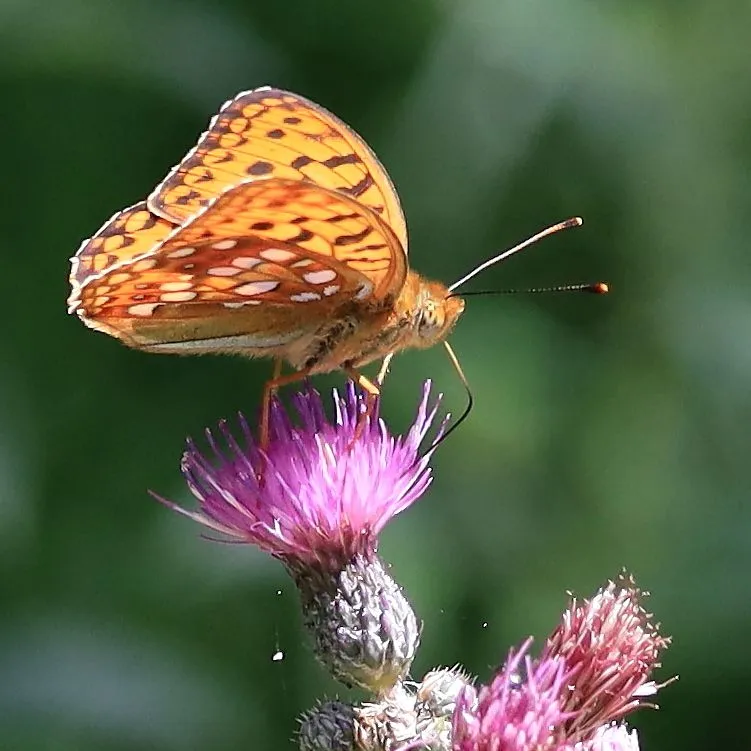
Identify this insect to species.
Fabriciana adippe
